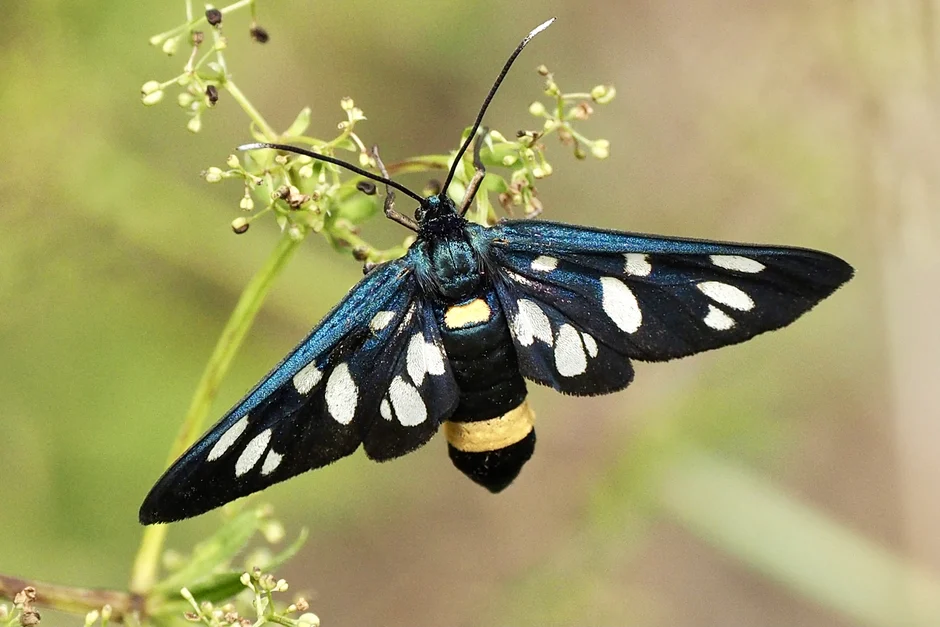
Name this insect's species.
Amata phegea
